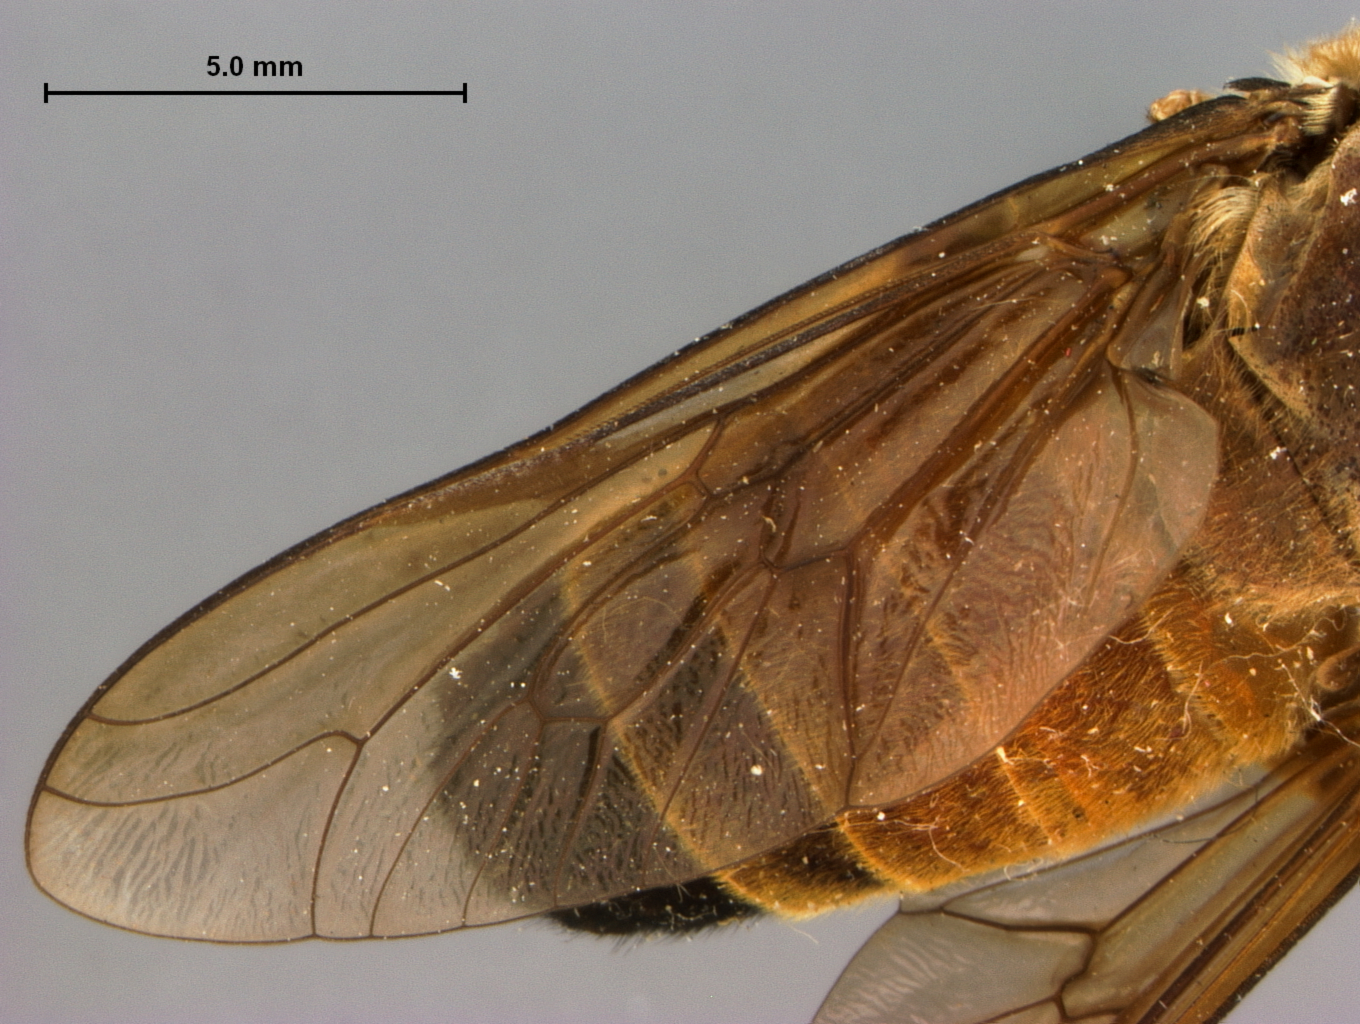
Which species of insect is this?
Tabanus annamensis
